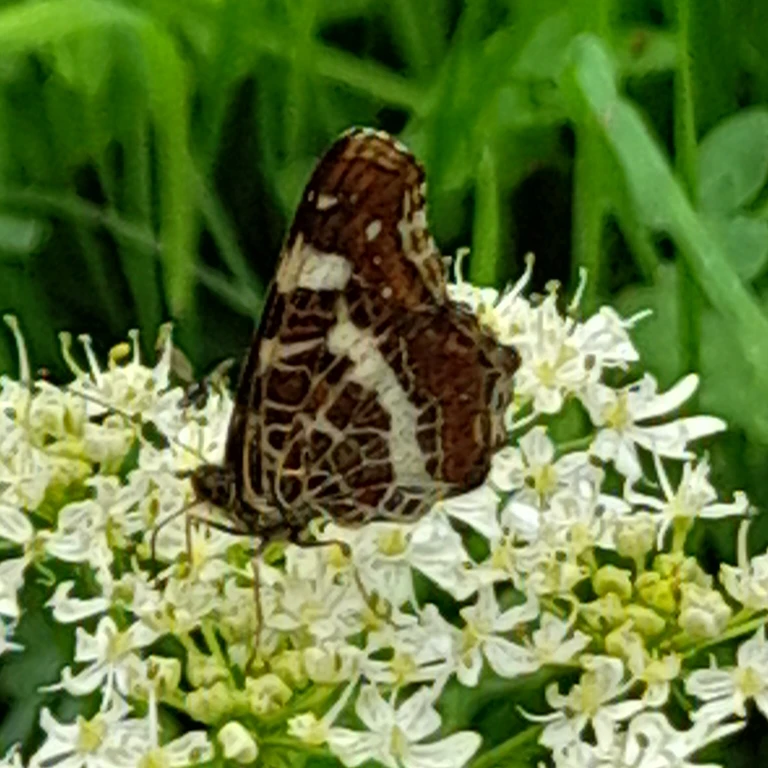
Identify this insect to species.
Araschnia levana
